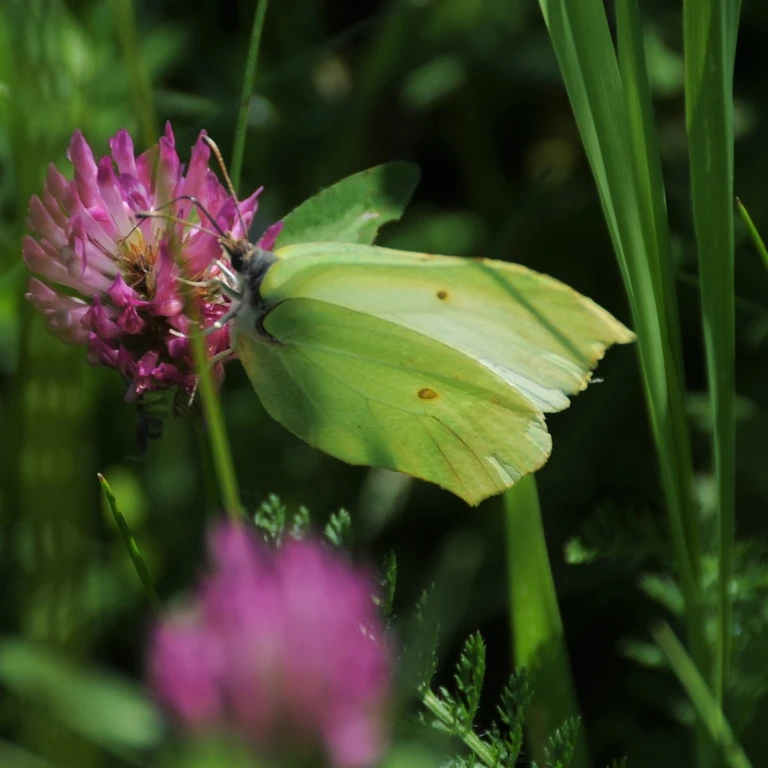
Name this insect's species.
Gonepteryx rhamni
